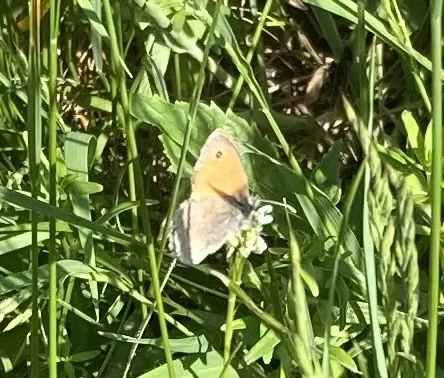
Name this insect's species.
Coenonympha pamphilus
